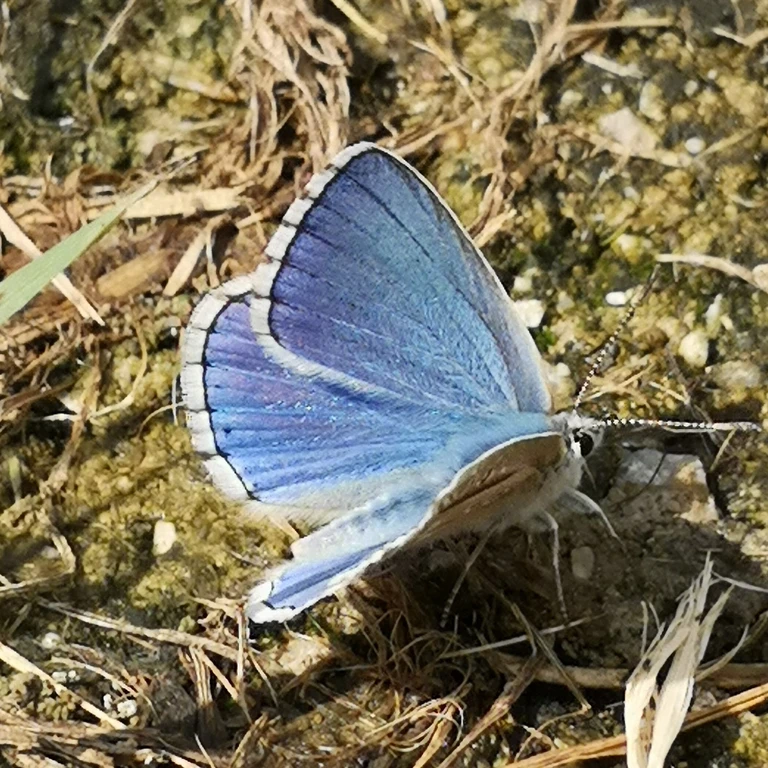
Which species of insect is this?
Lysandra bellargus
